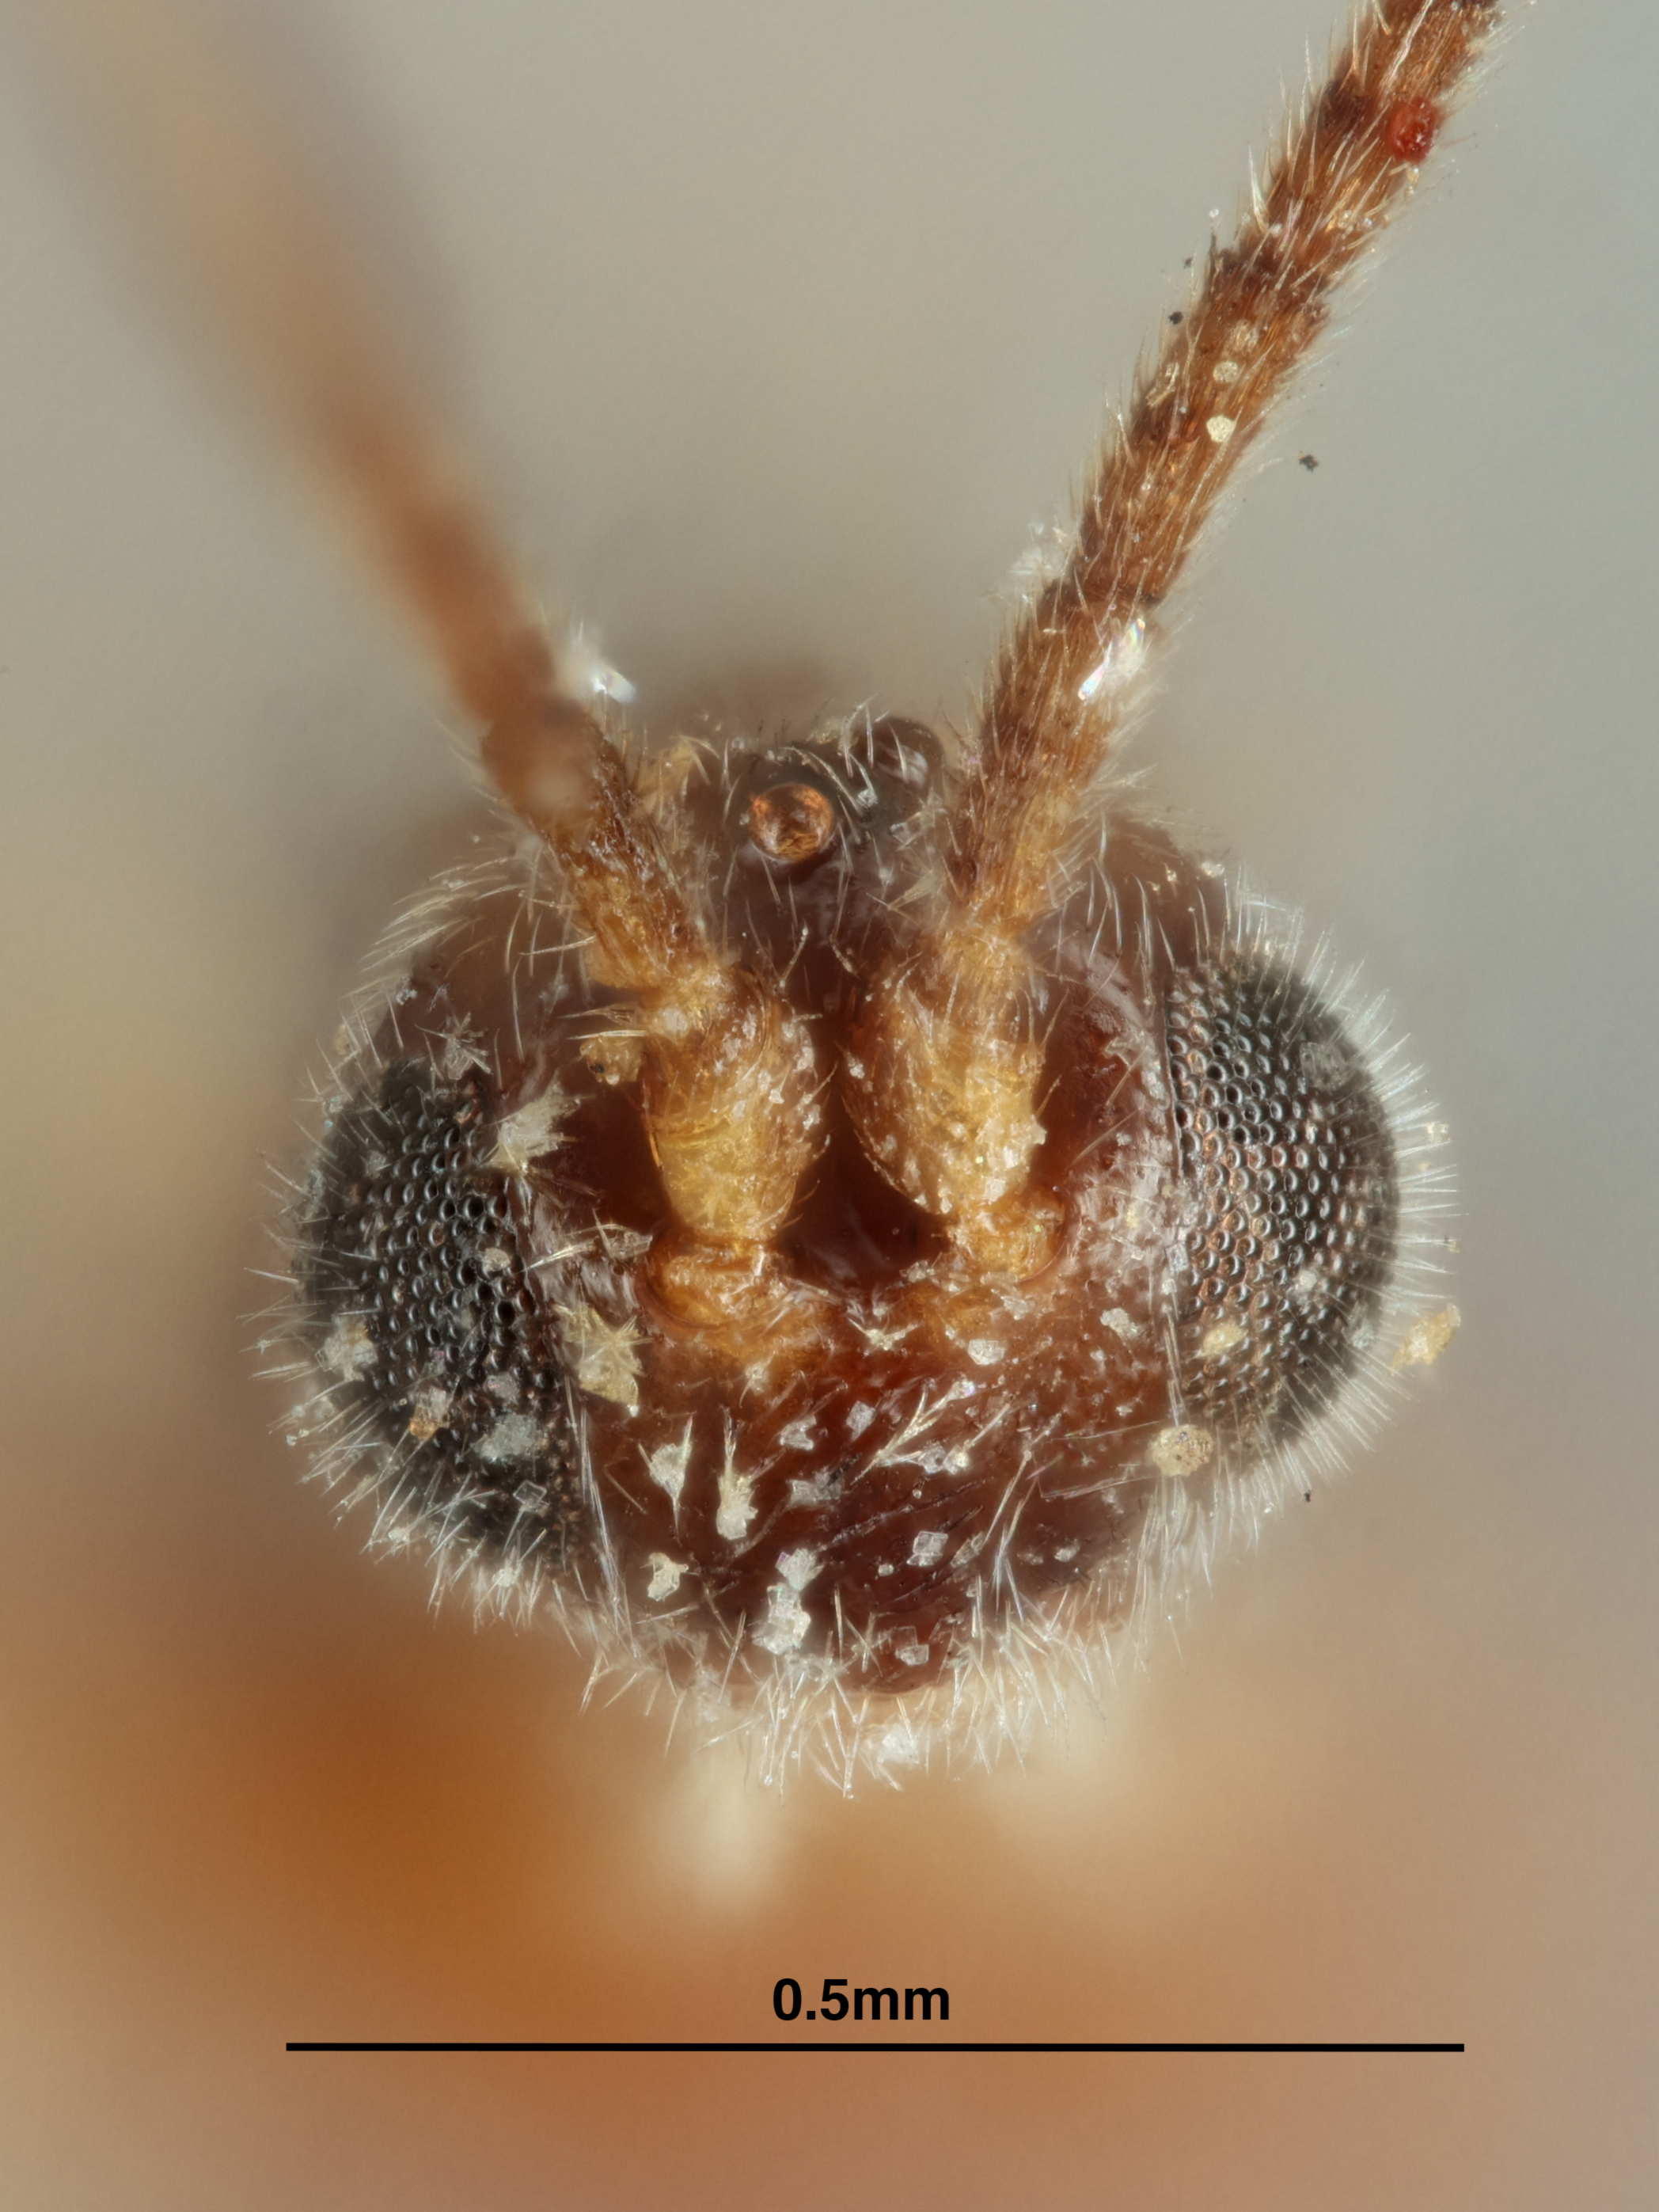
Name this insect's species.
Apanteles patro
